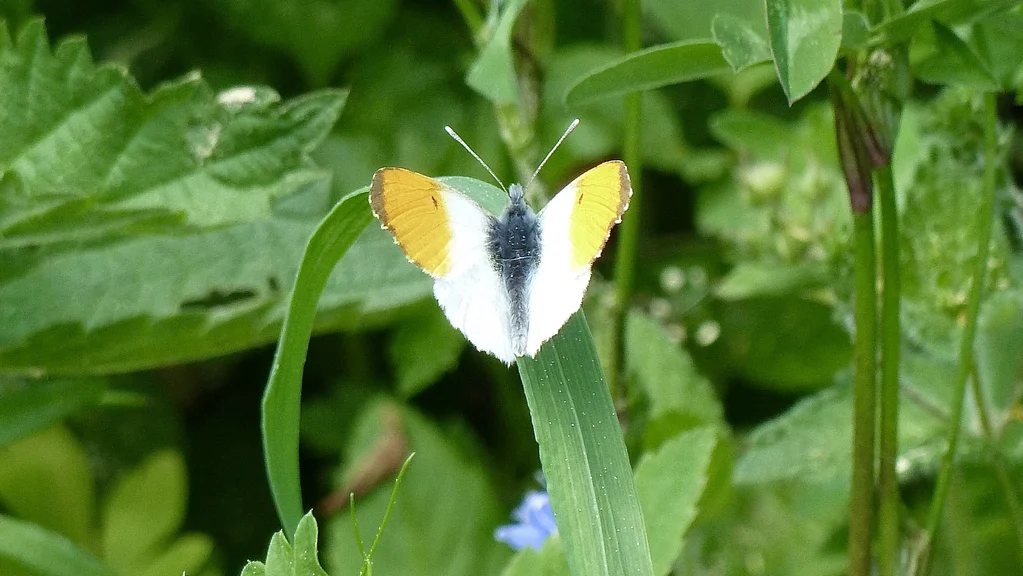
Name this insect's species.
Anthocharis cardamines
